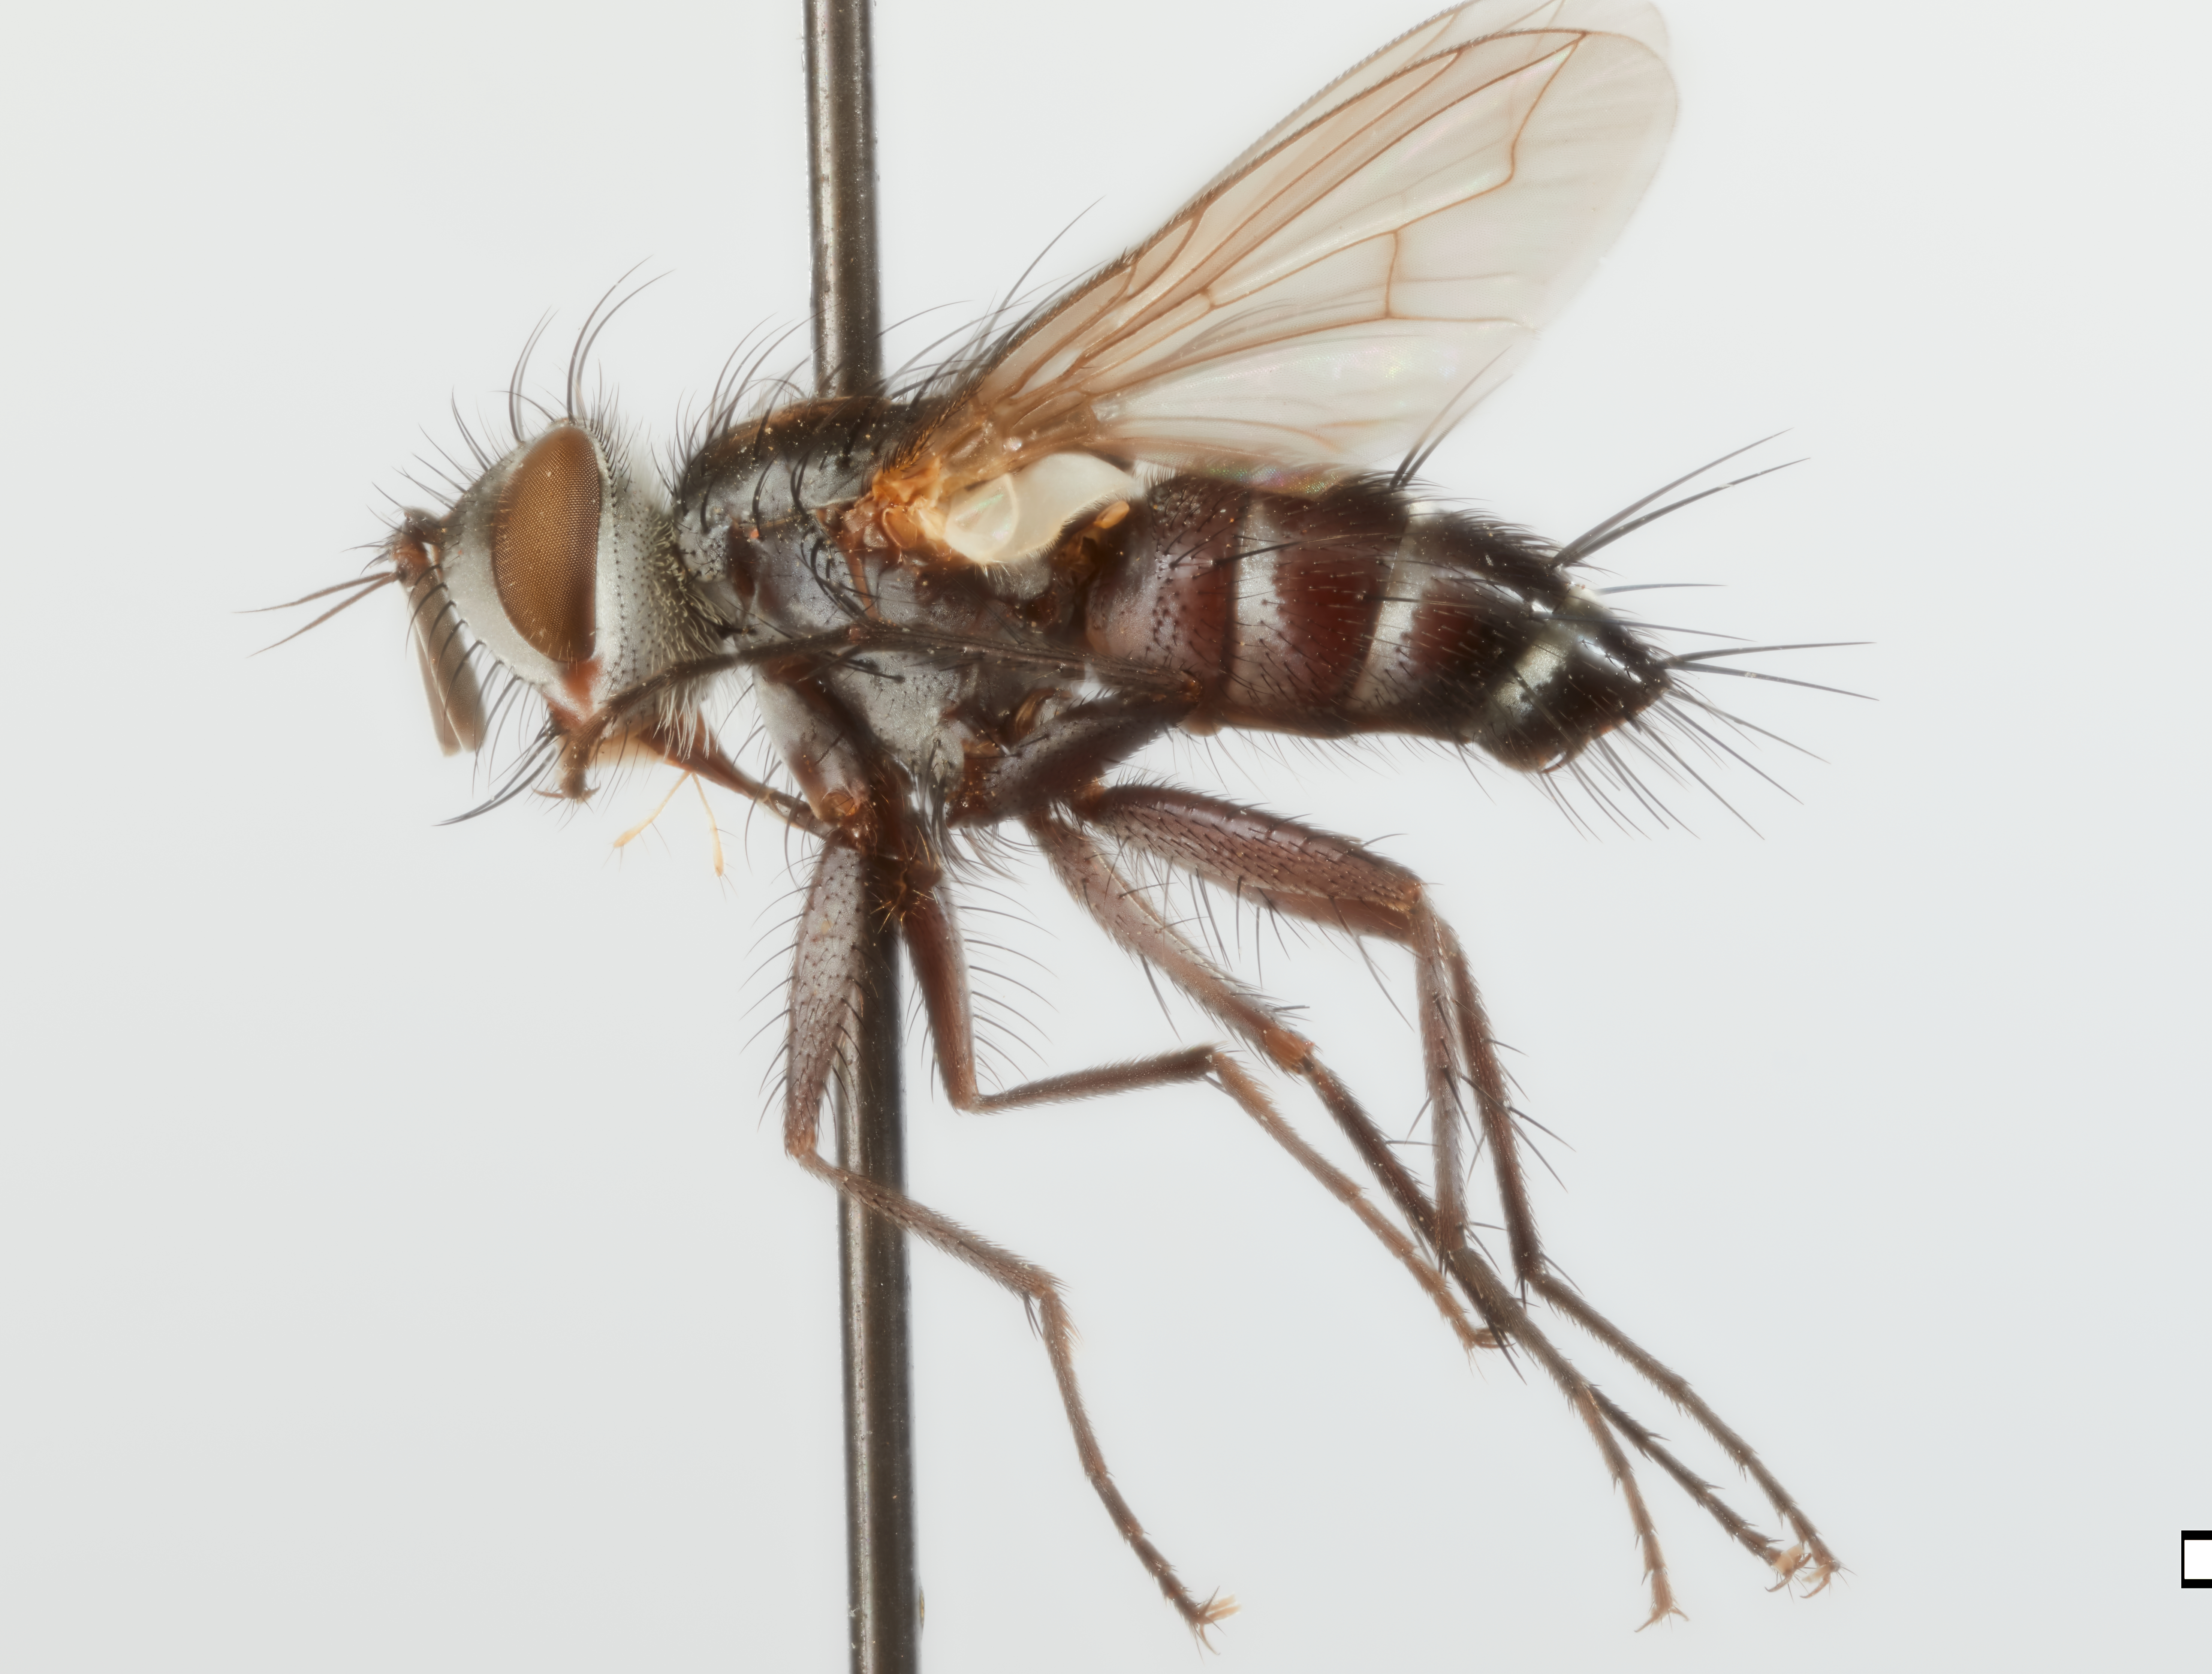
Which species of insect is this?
Actinominthella atrophopodella
